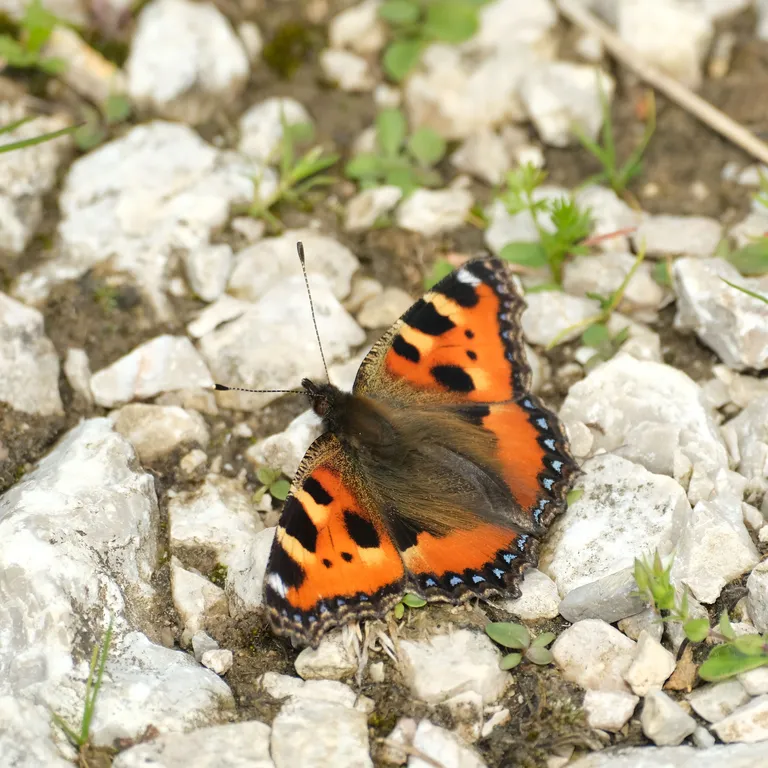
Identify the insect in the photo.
Aglais urticae
